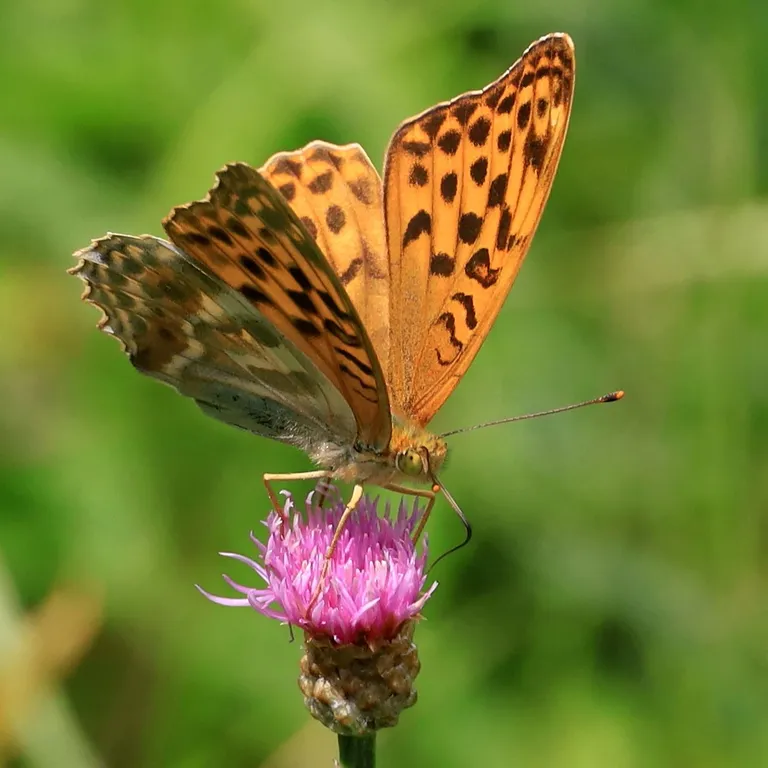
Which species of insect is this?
Argynnis paphia
